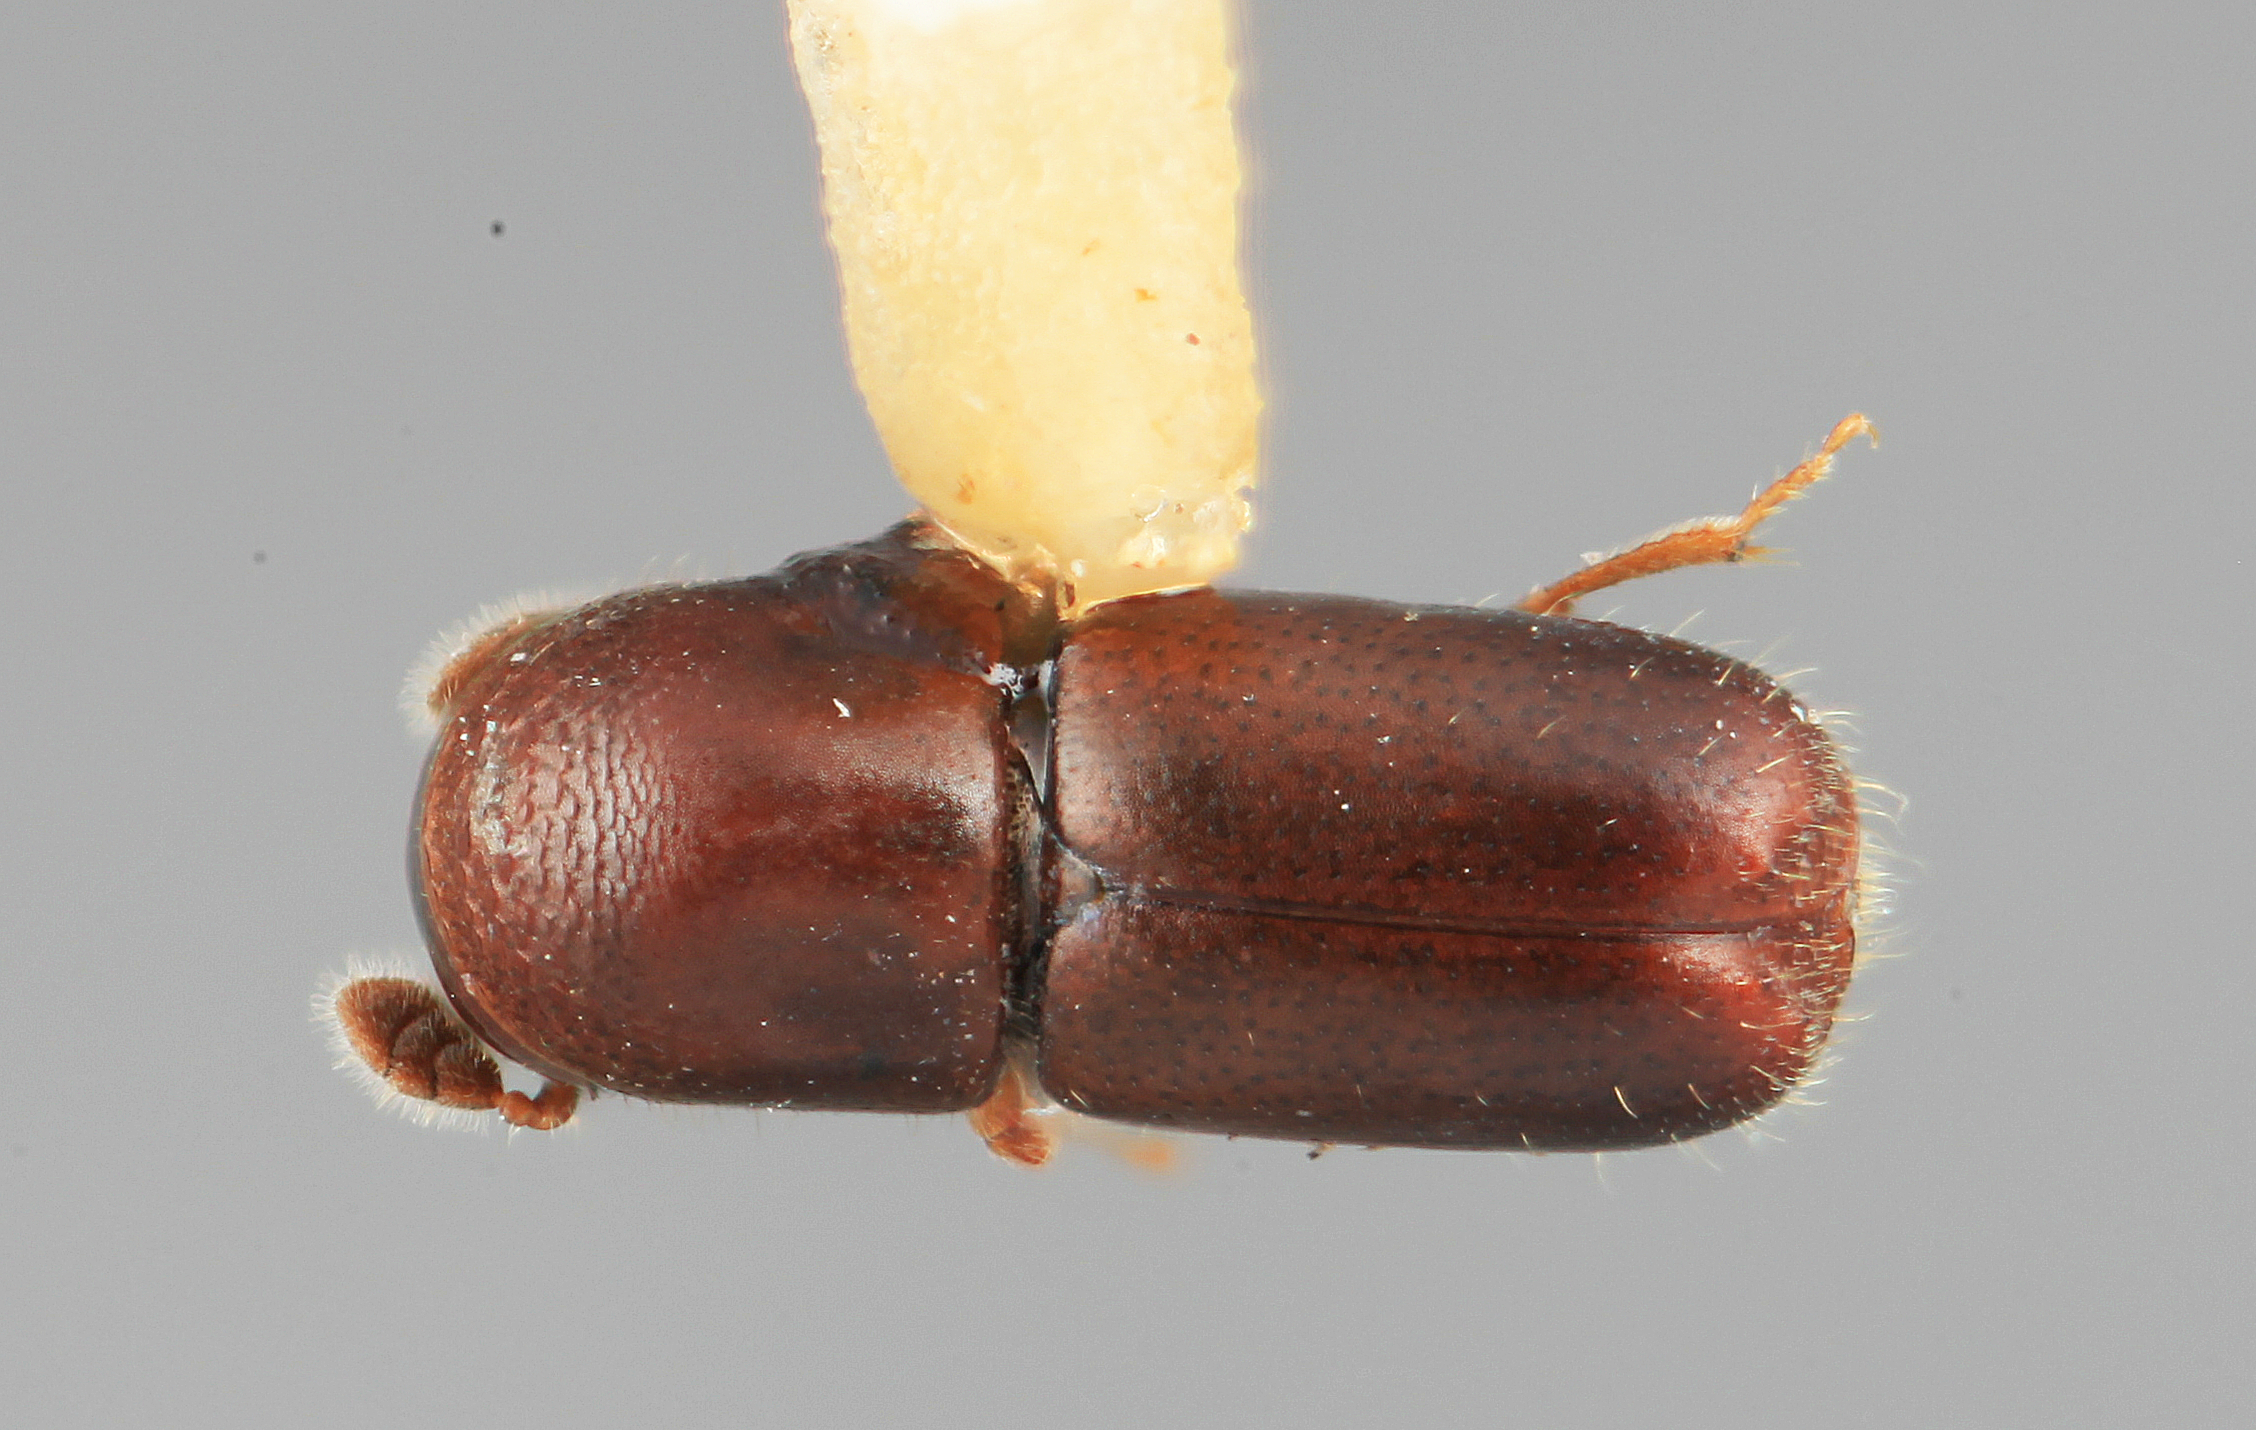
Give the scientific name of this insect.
Microcorthylus concisus
